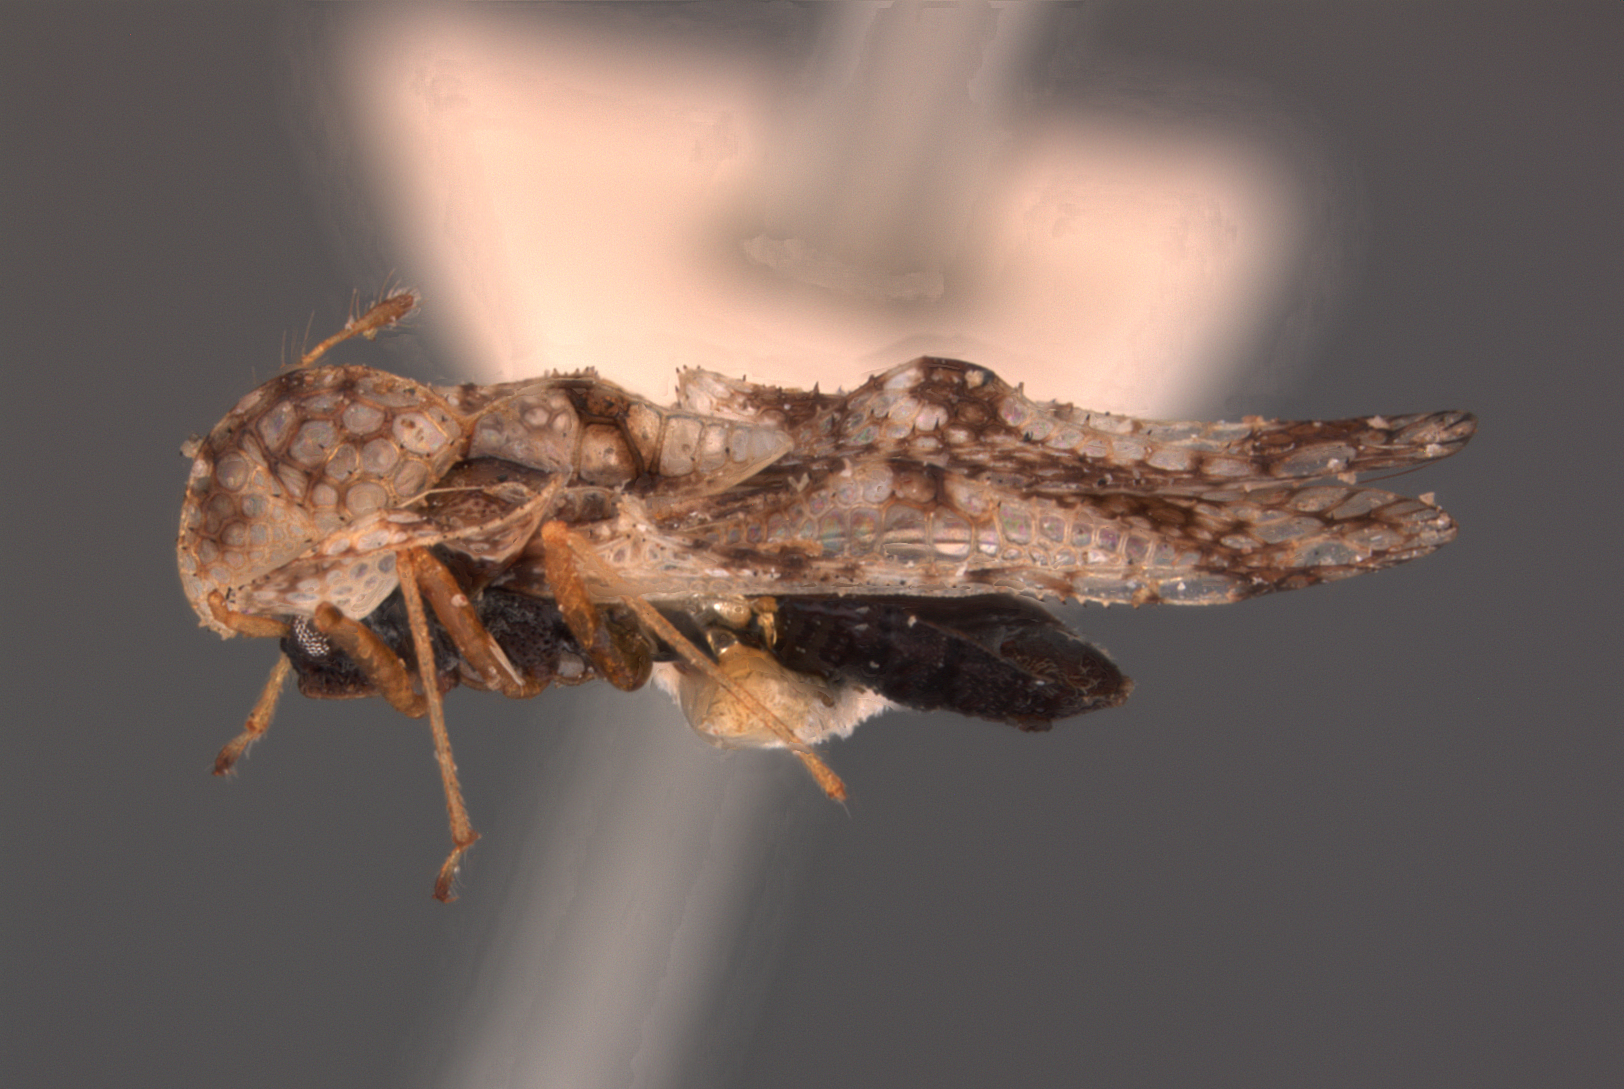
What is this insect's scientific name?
Corythuca contaminata
